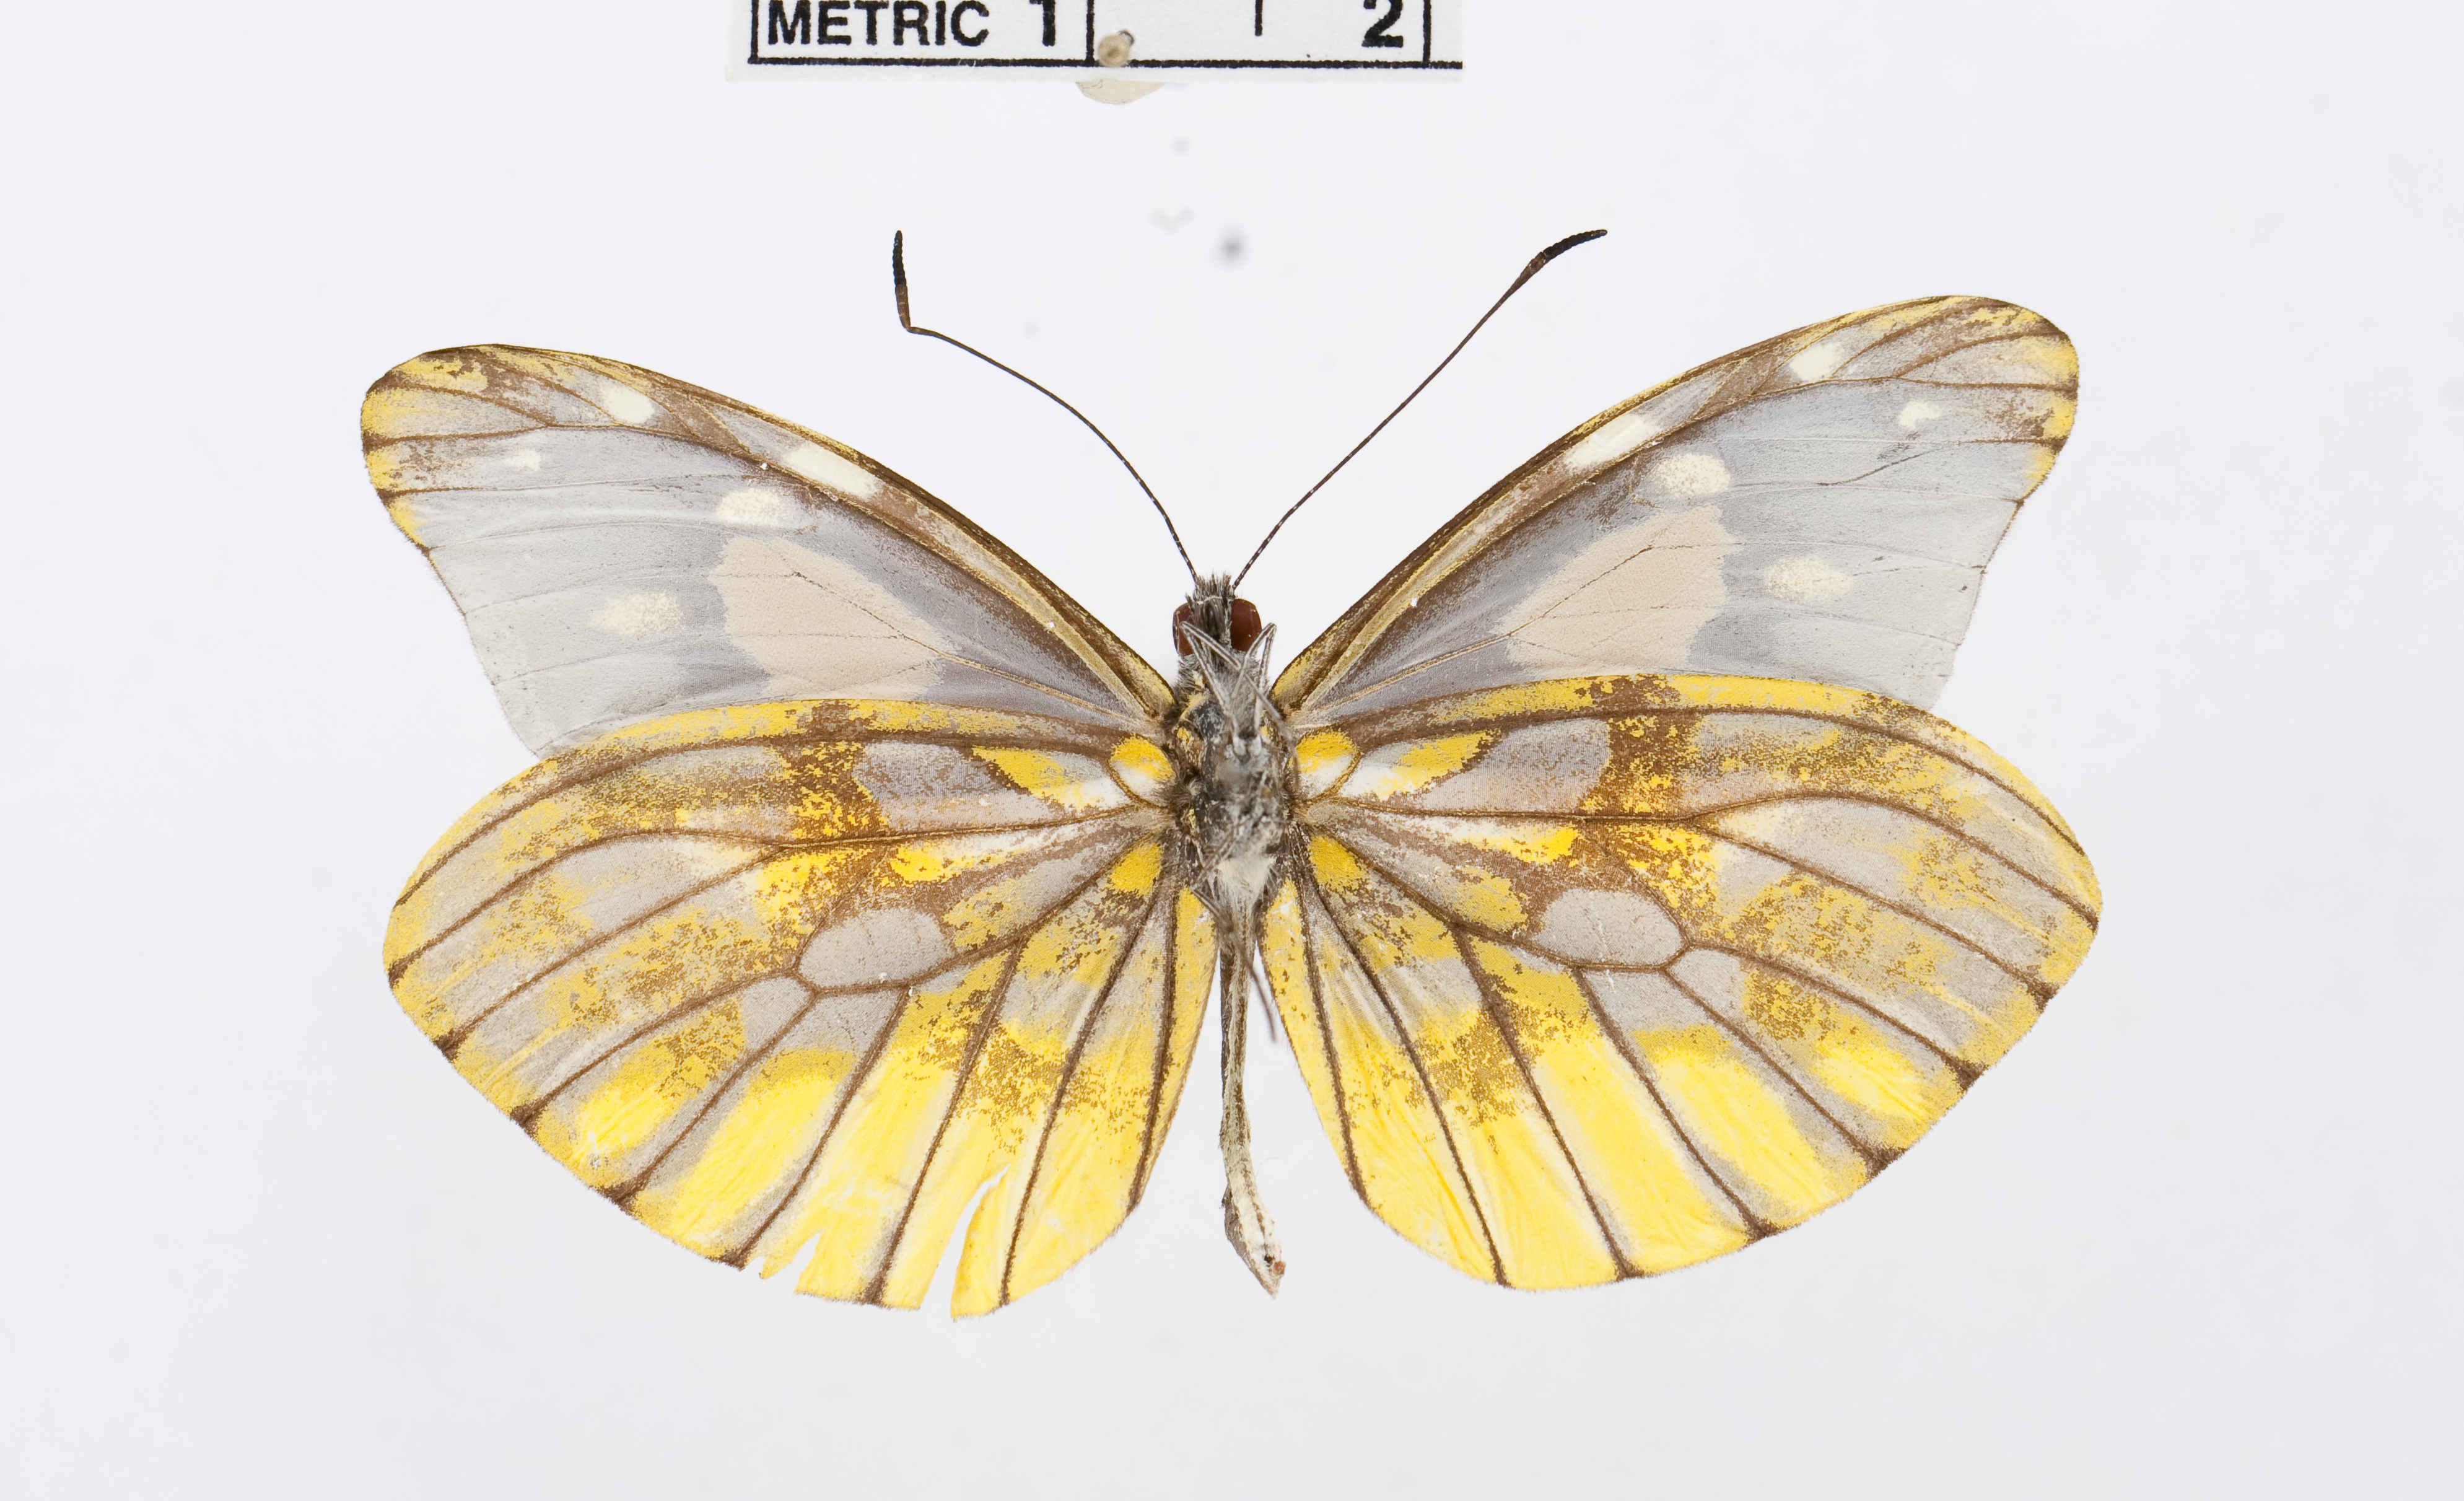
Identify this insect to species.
Dismorphia lewyi
